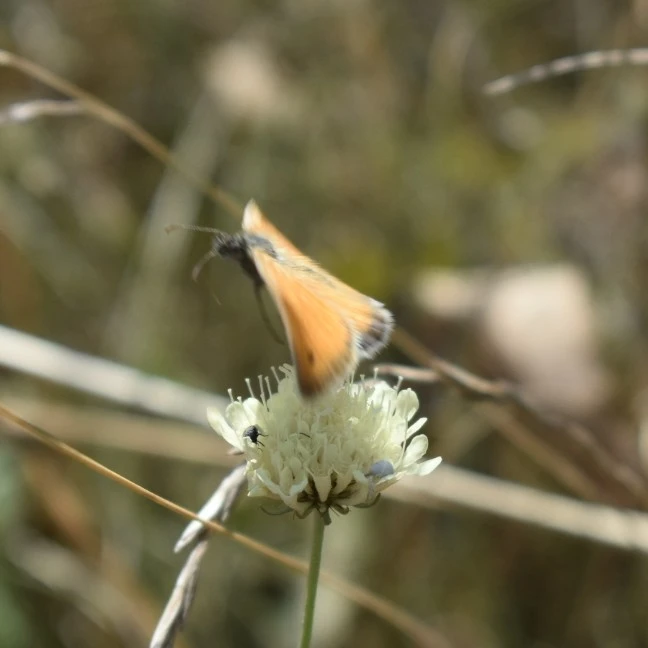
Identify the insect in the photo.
Coenonympha pamphilus
